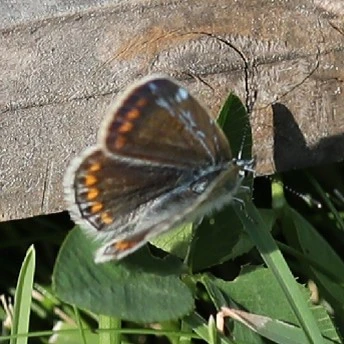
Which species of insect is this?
Polyommatus icarus
